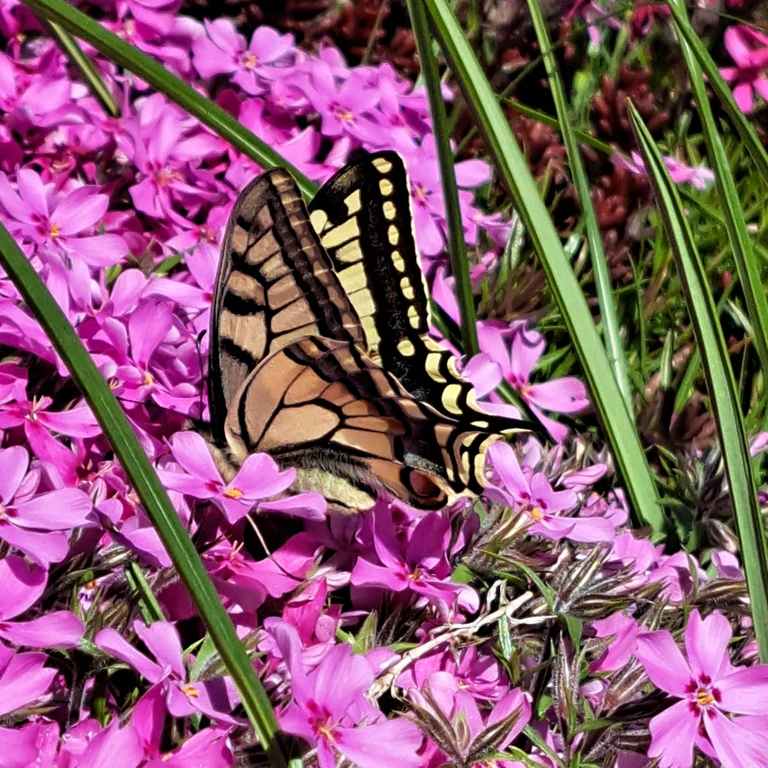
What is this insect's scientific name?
Papilio machaon
